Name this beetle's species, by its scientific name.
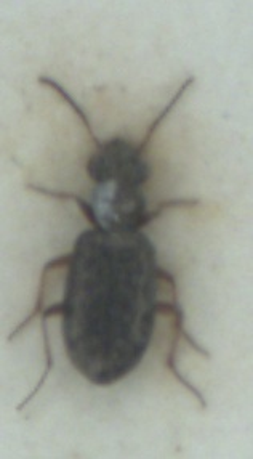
Asaphidion stierlini
